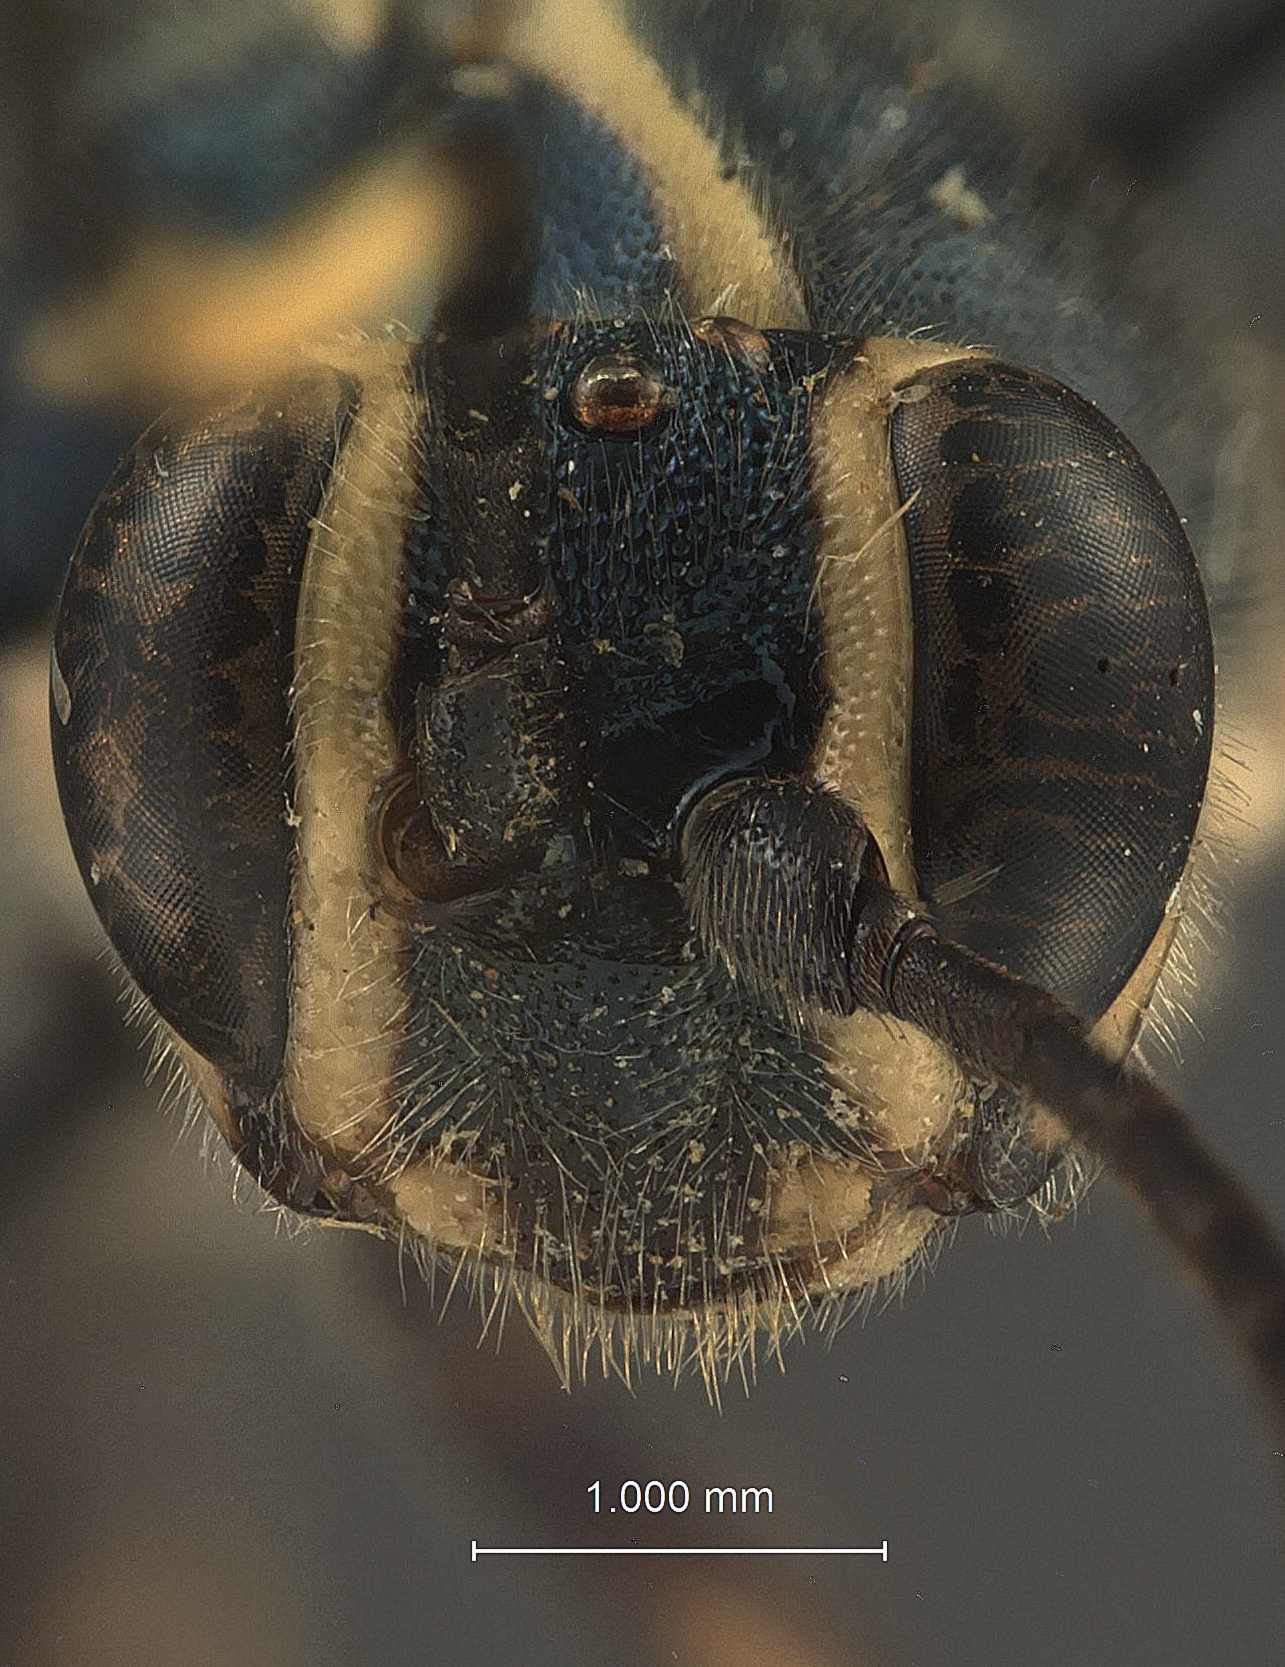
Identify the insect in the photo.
Coelichneumon neomexicanus
